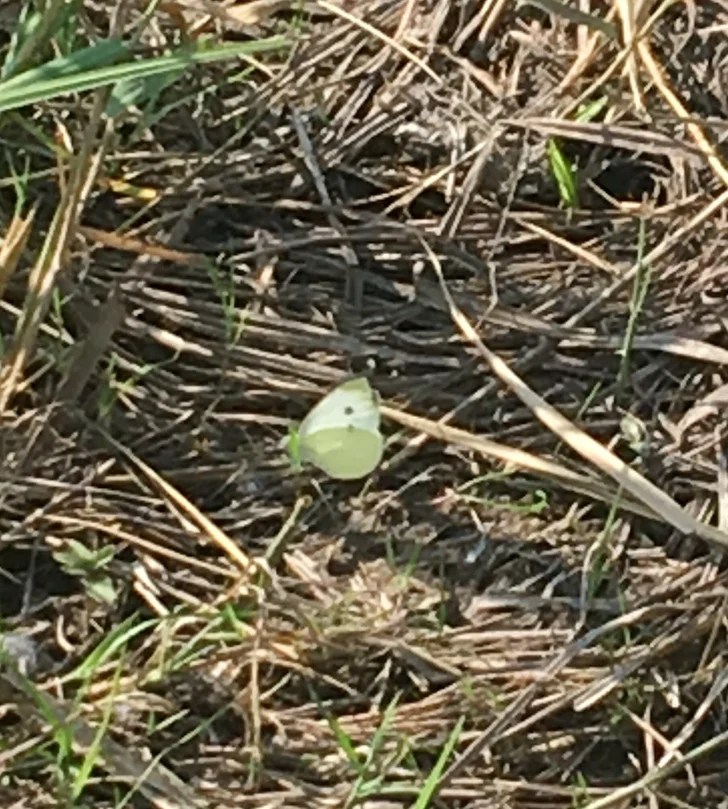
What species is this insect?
Pieris rapae
